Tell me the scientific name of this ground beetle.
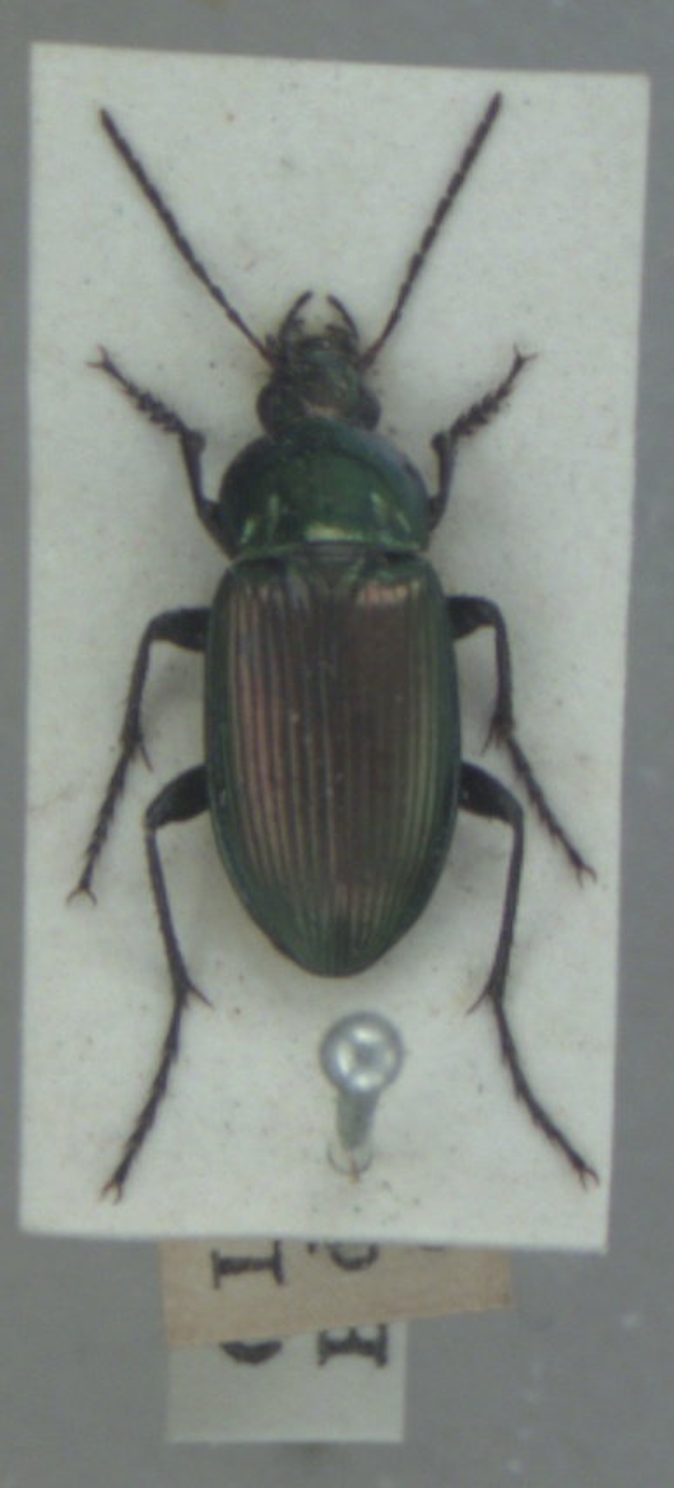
Poecilus versicolor
